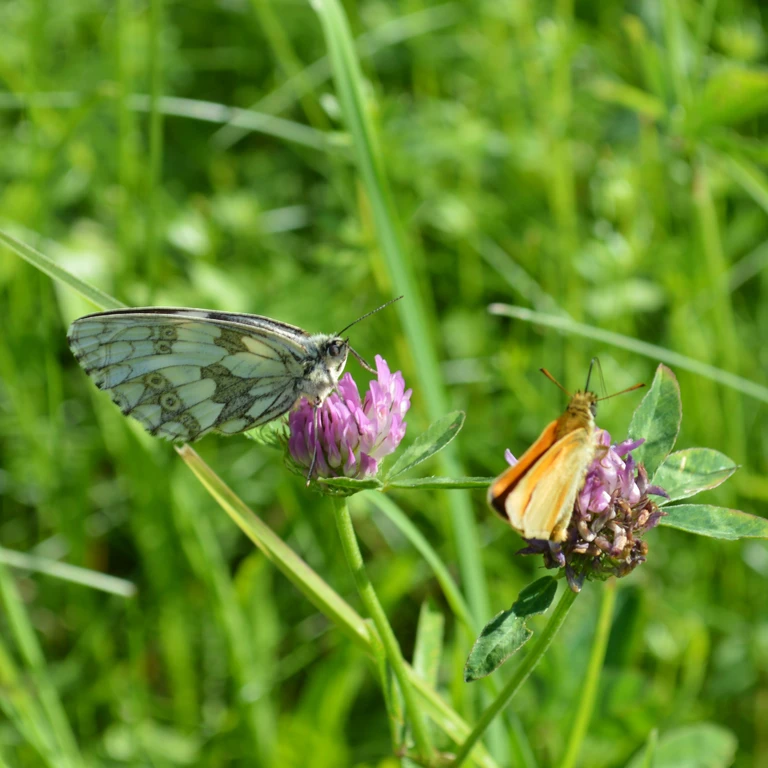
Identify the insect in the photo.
Melanargia galathea
